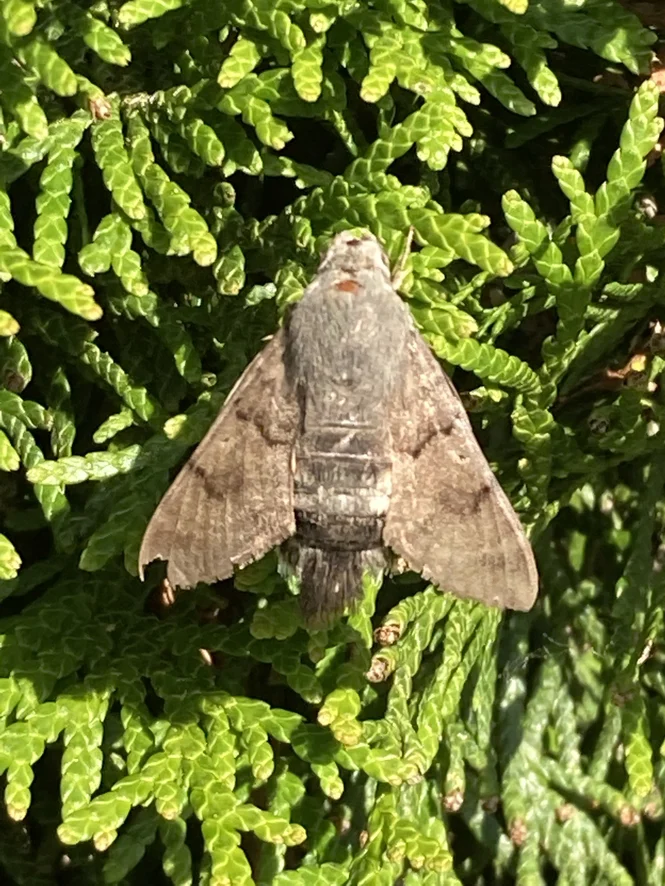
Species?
Macroglossum stellatarum
